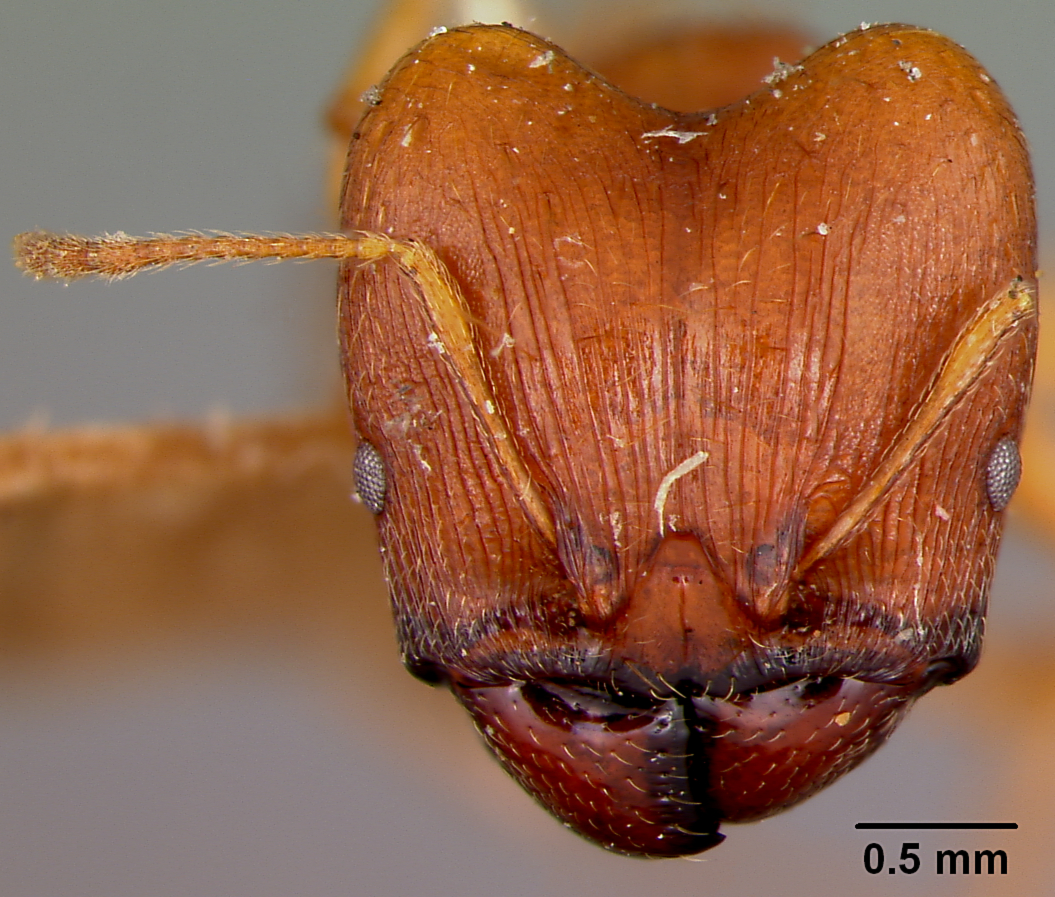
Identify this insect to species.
Pheidole niapuana
